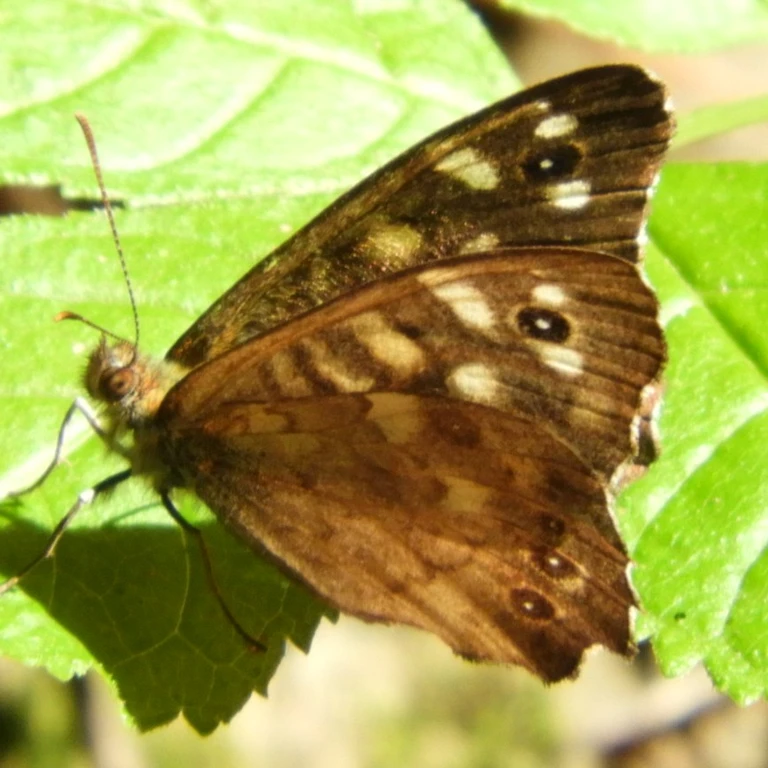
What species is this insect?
Pararge aegeria
